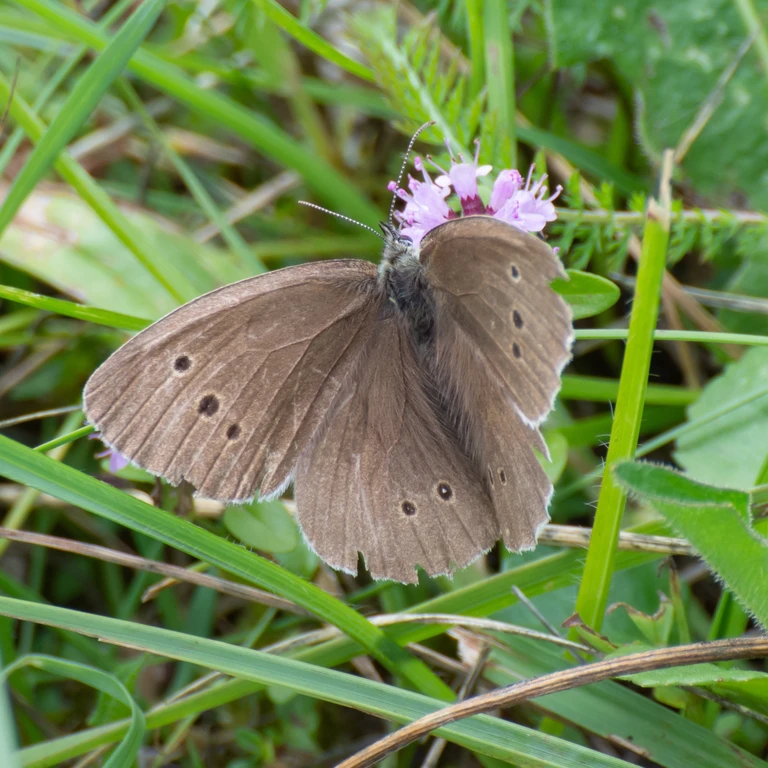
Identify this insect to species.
Aphantopus hyperantus
